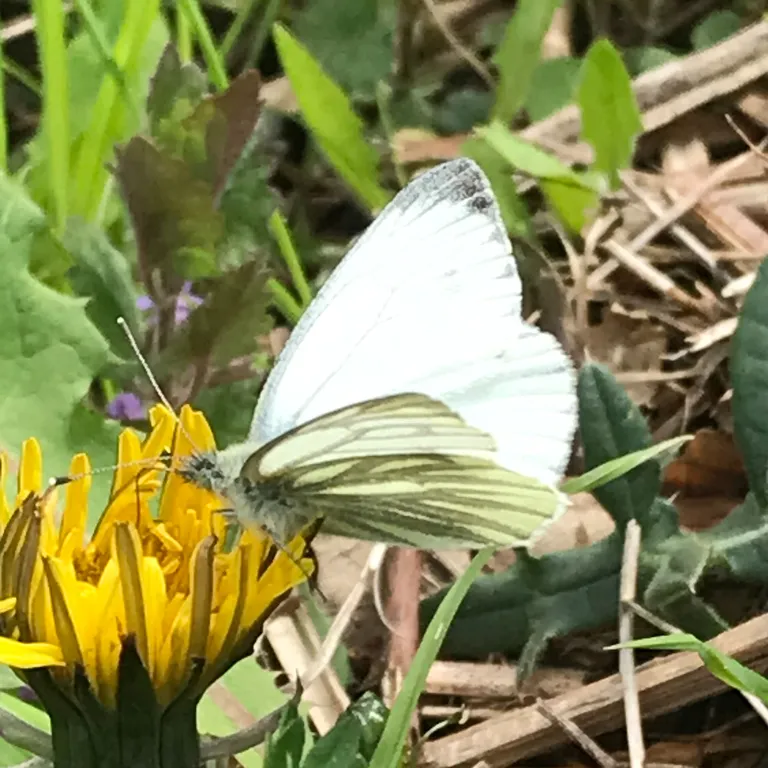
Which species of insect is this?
Pieris napi
